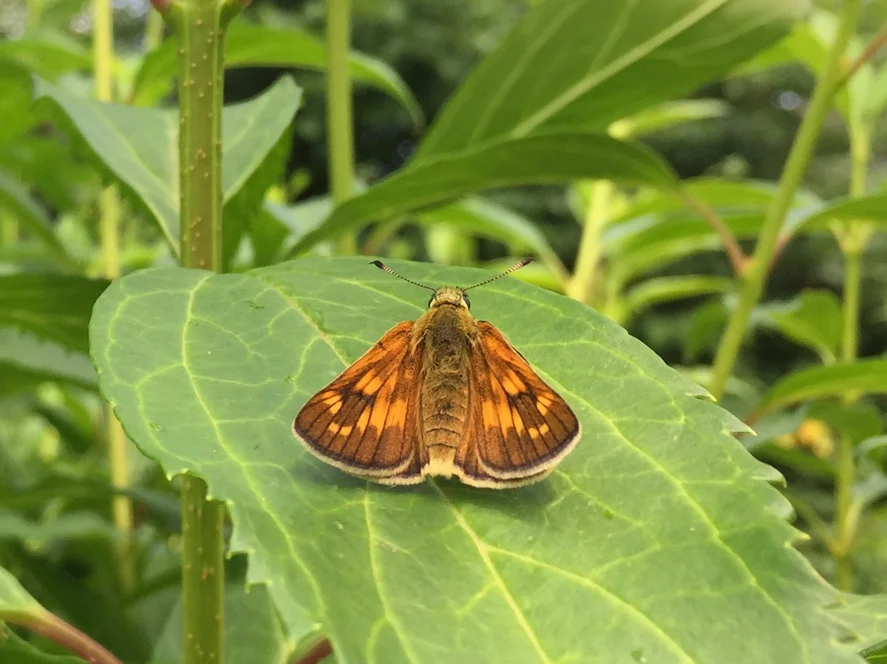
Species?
Ochlodes sylvanus (also Ochlodes venata)
